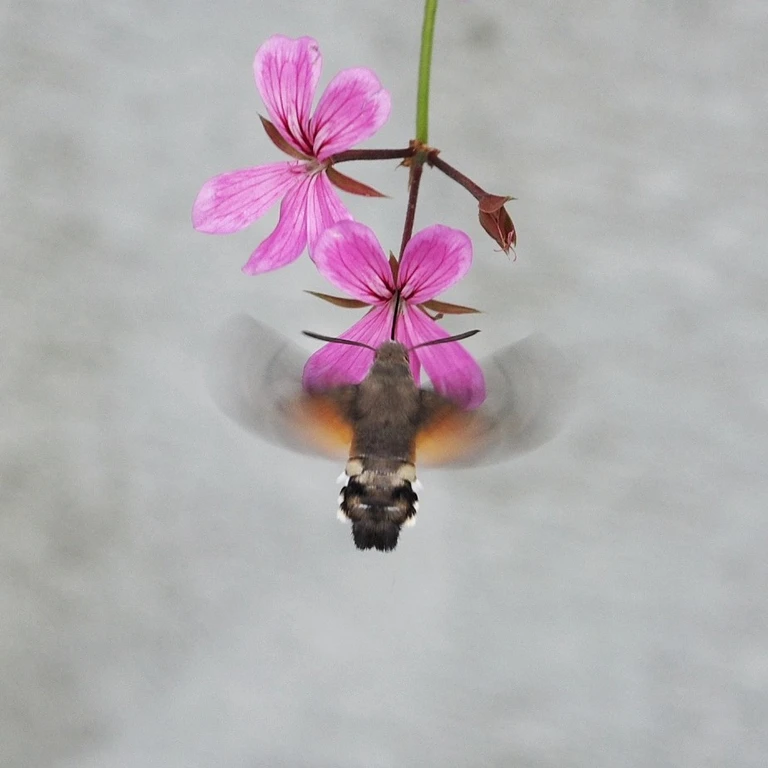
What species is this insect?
Macroglossum stellatarum
